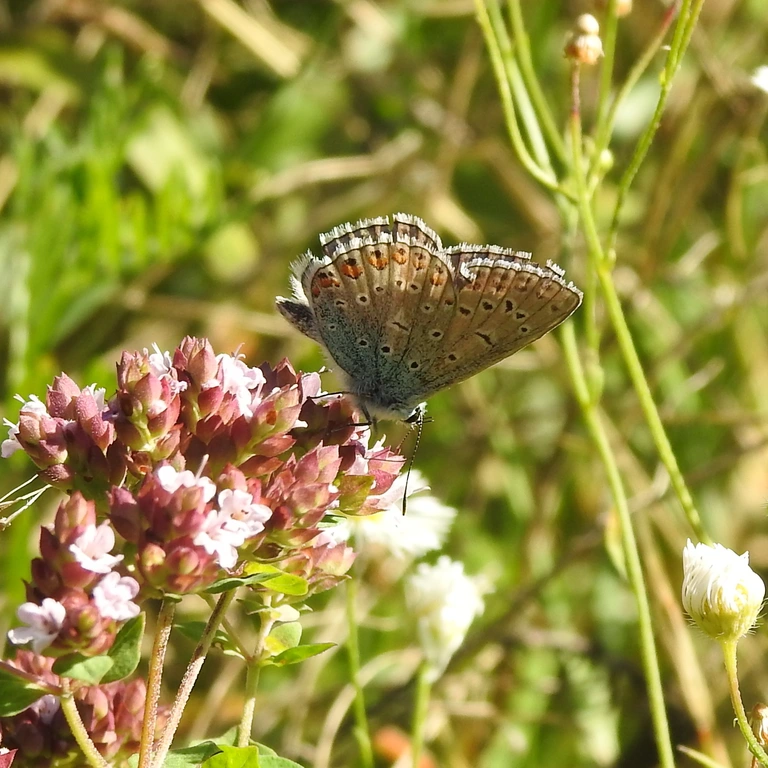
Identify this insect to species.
Polyommatus icarus
